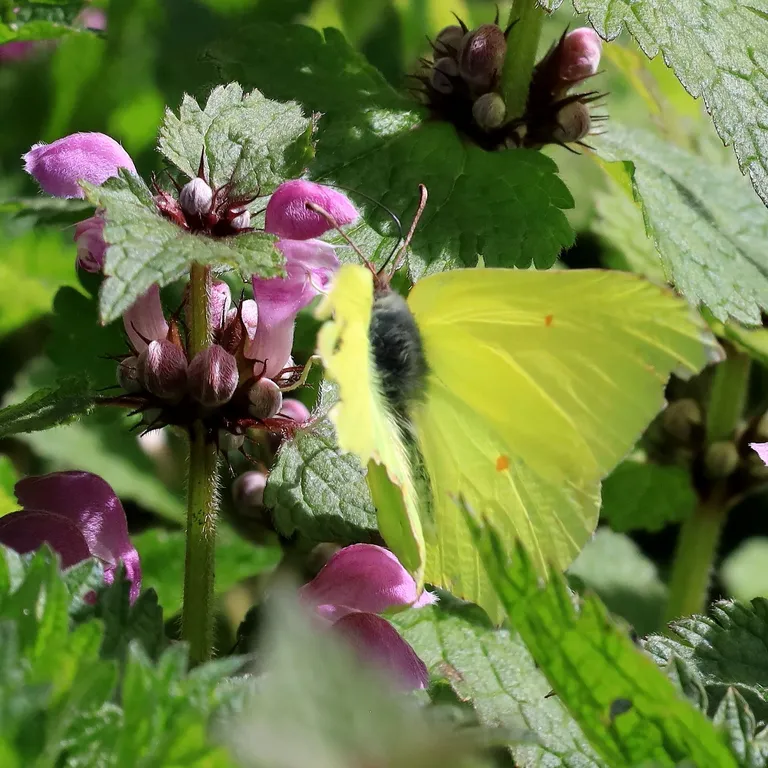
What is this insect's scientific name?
Gonepteryx rhamni
